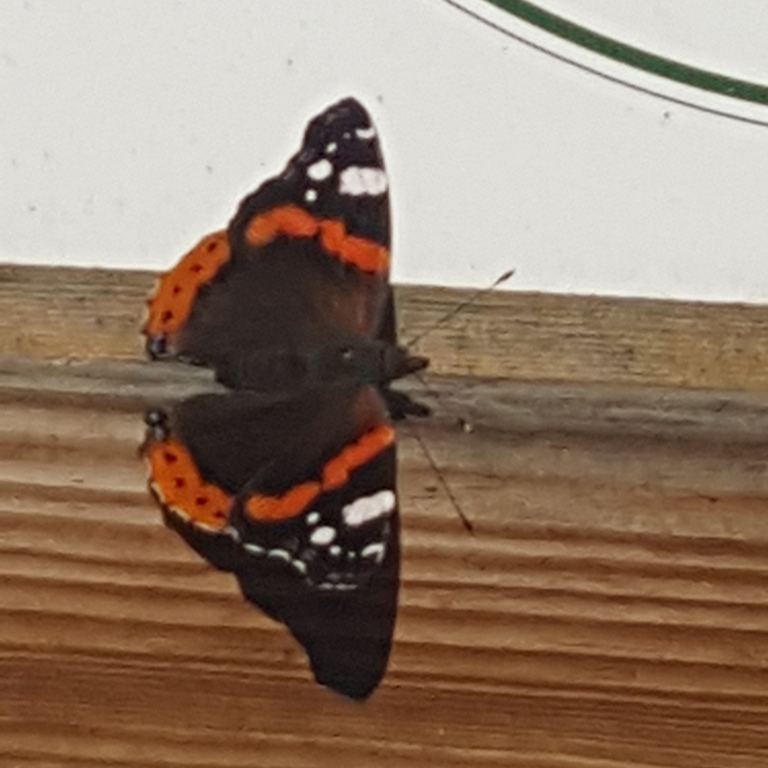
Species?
Vanessa atalanta
